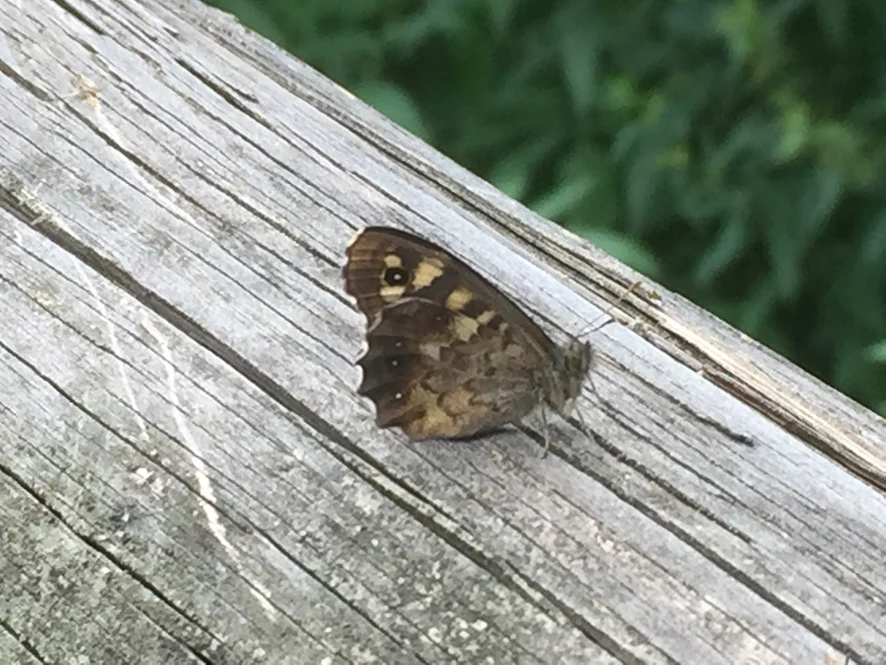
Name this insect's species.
Pararge aegeria
